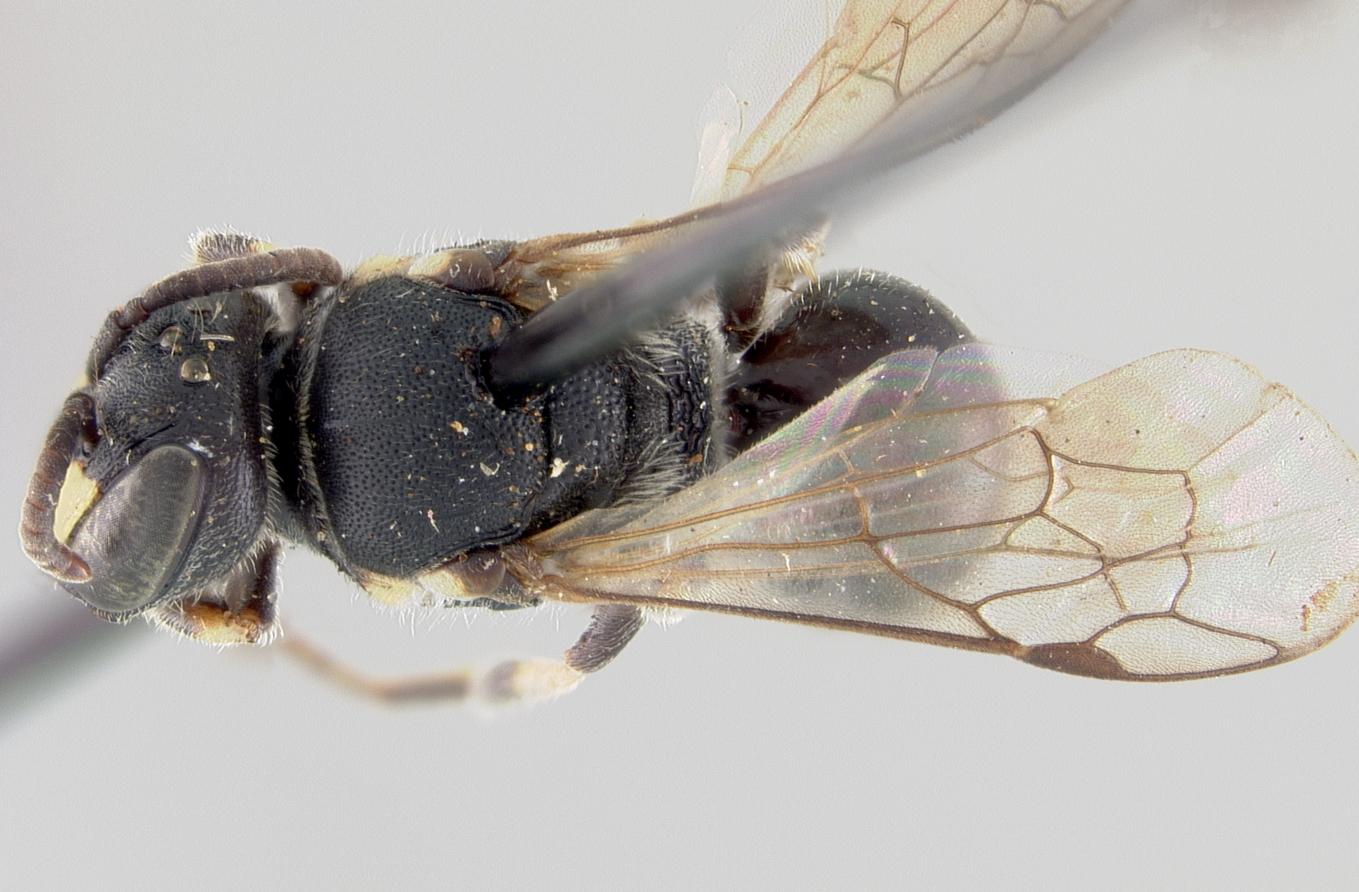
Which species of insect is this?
Hylaeus matsumurae
